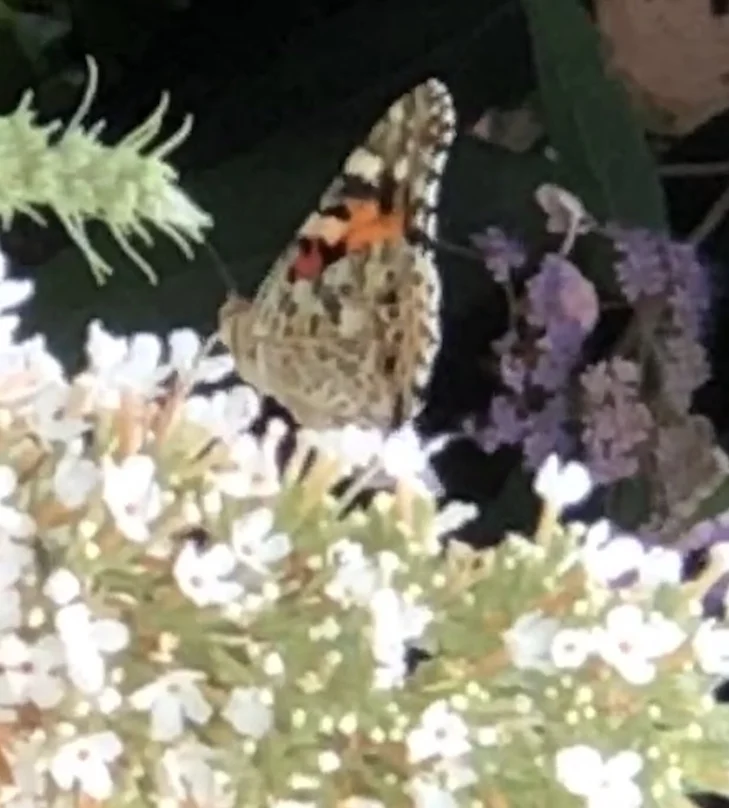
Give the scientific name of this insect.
Vanessa cardui
